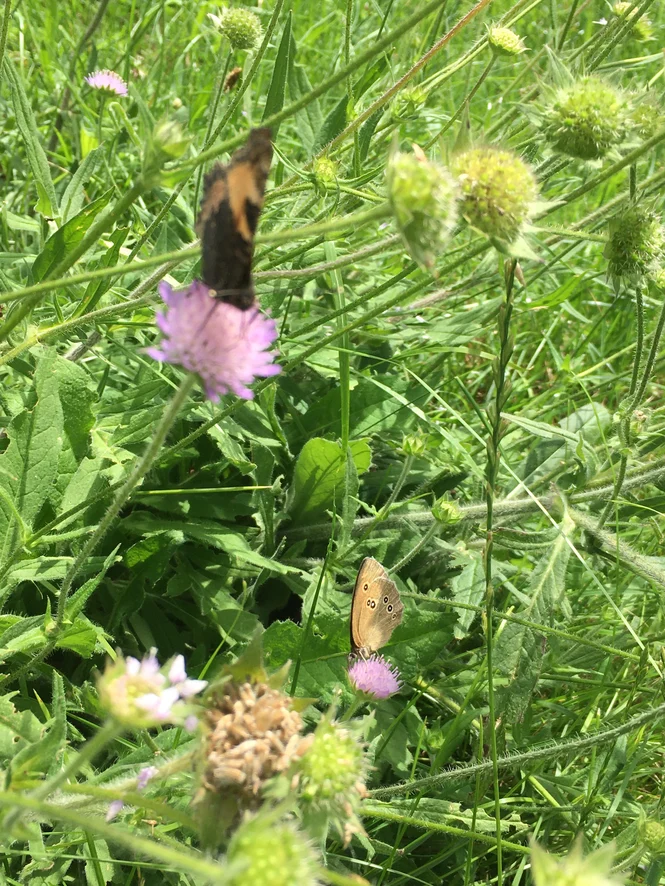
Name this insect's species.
Aphantopus hyperantus
